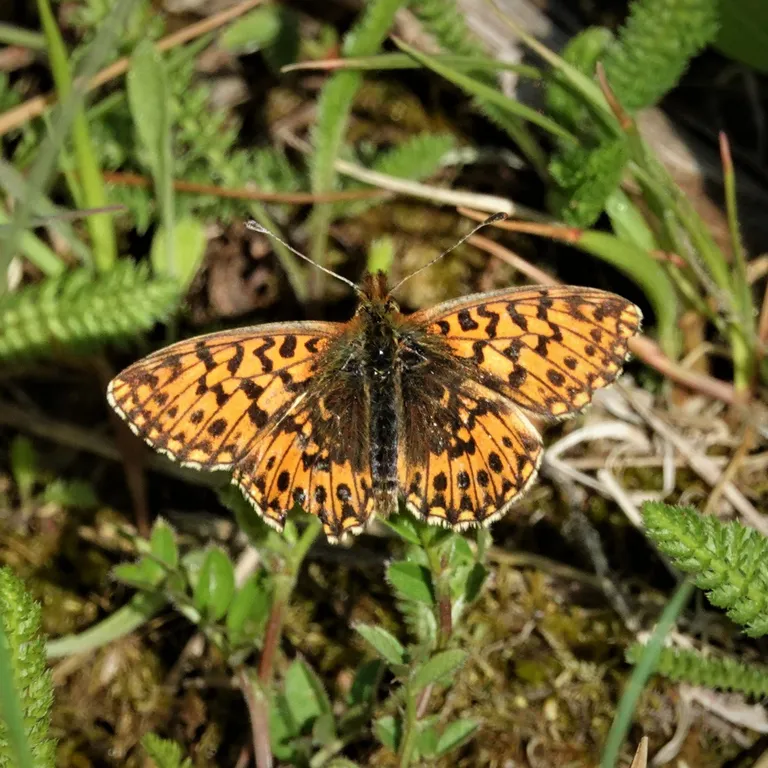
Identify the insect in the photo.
Boloria dia
